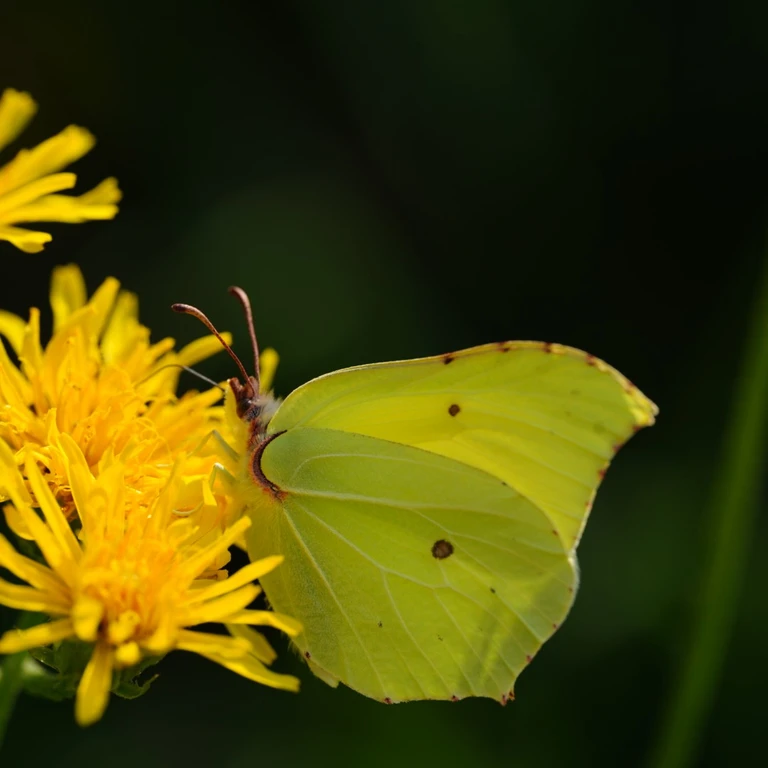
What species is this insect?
Gonepteryx rhamni
